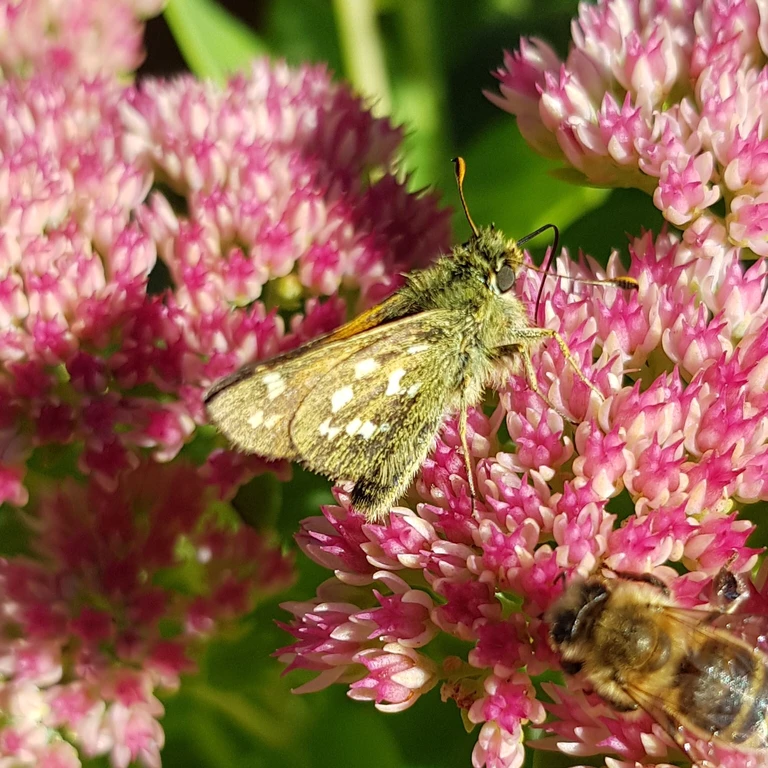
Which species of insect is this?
Hesperia comma
